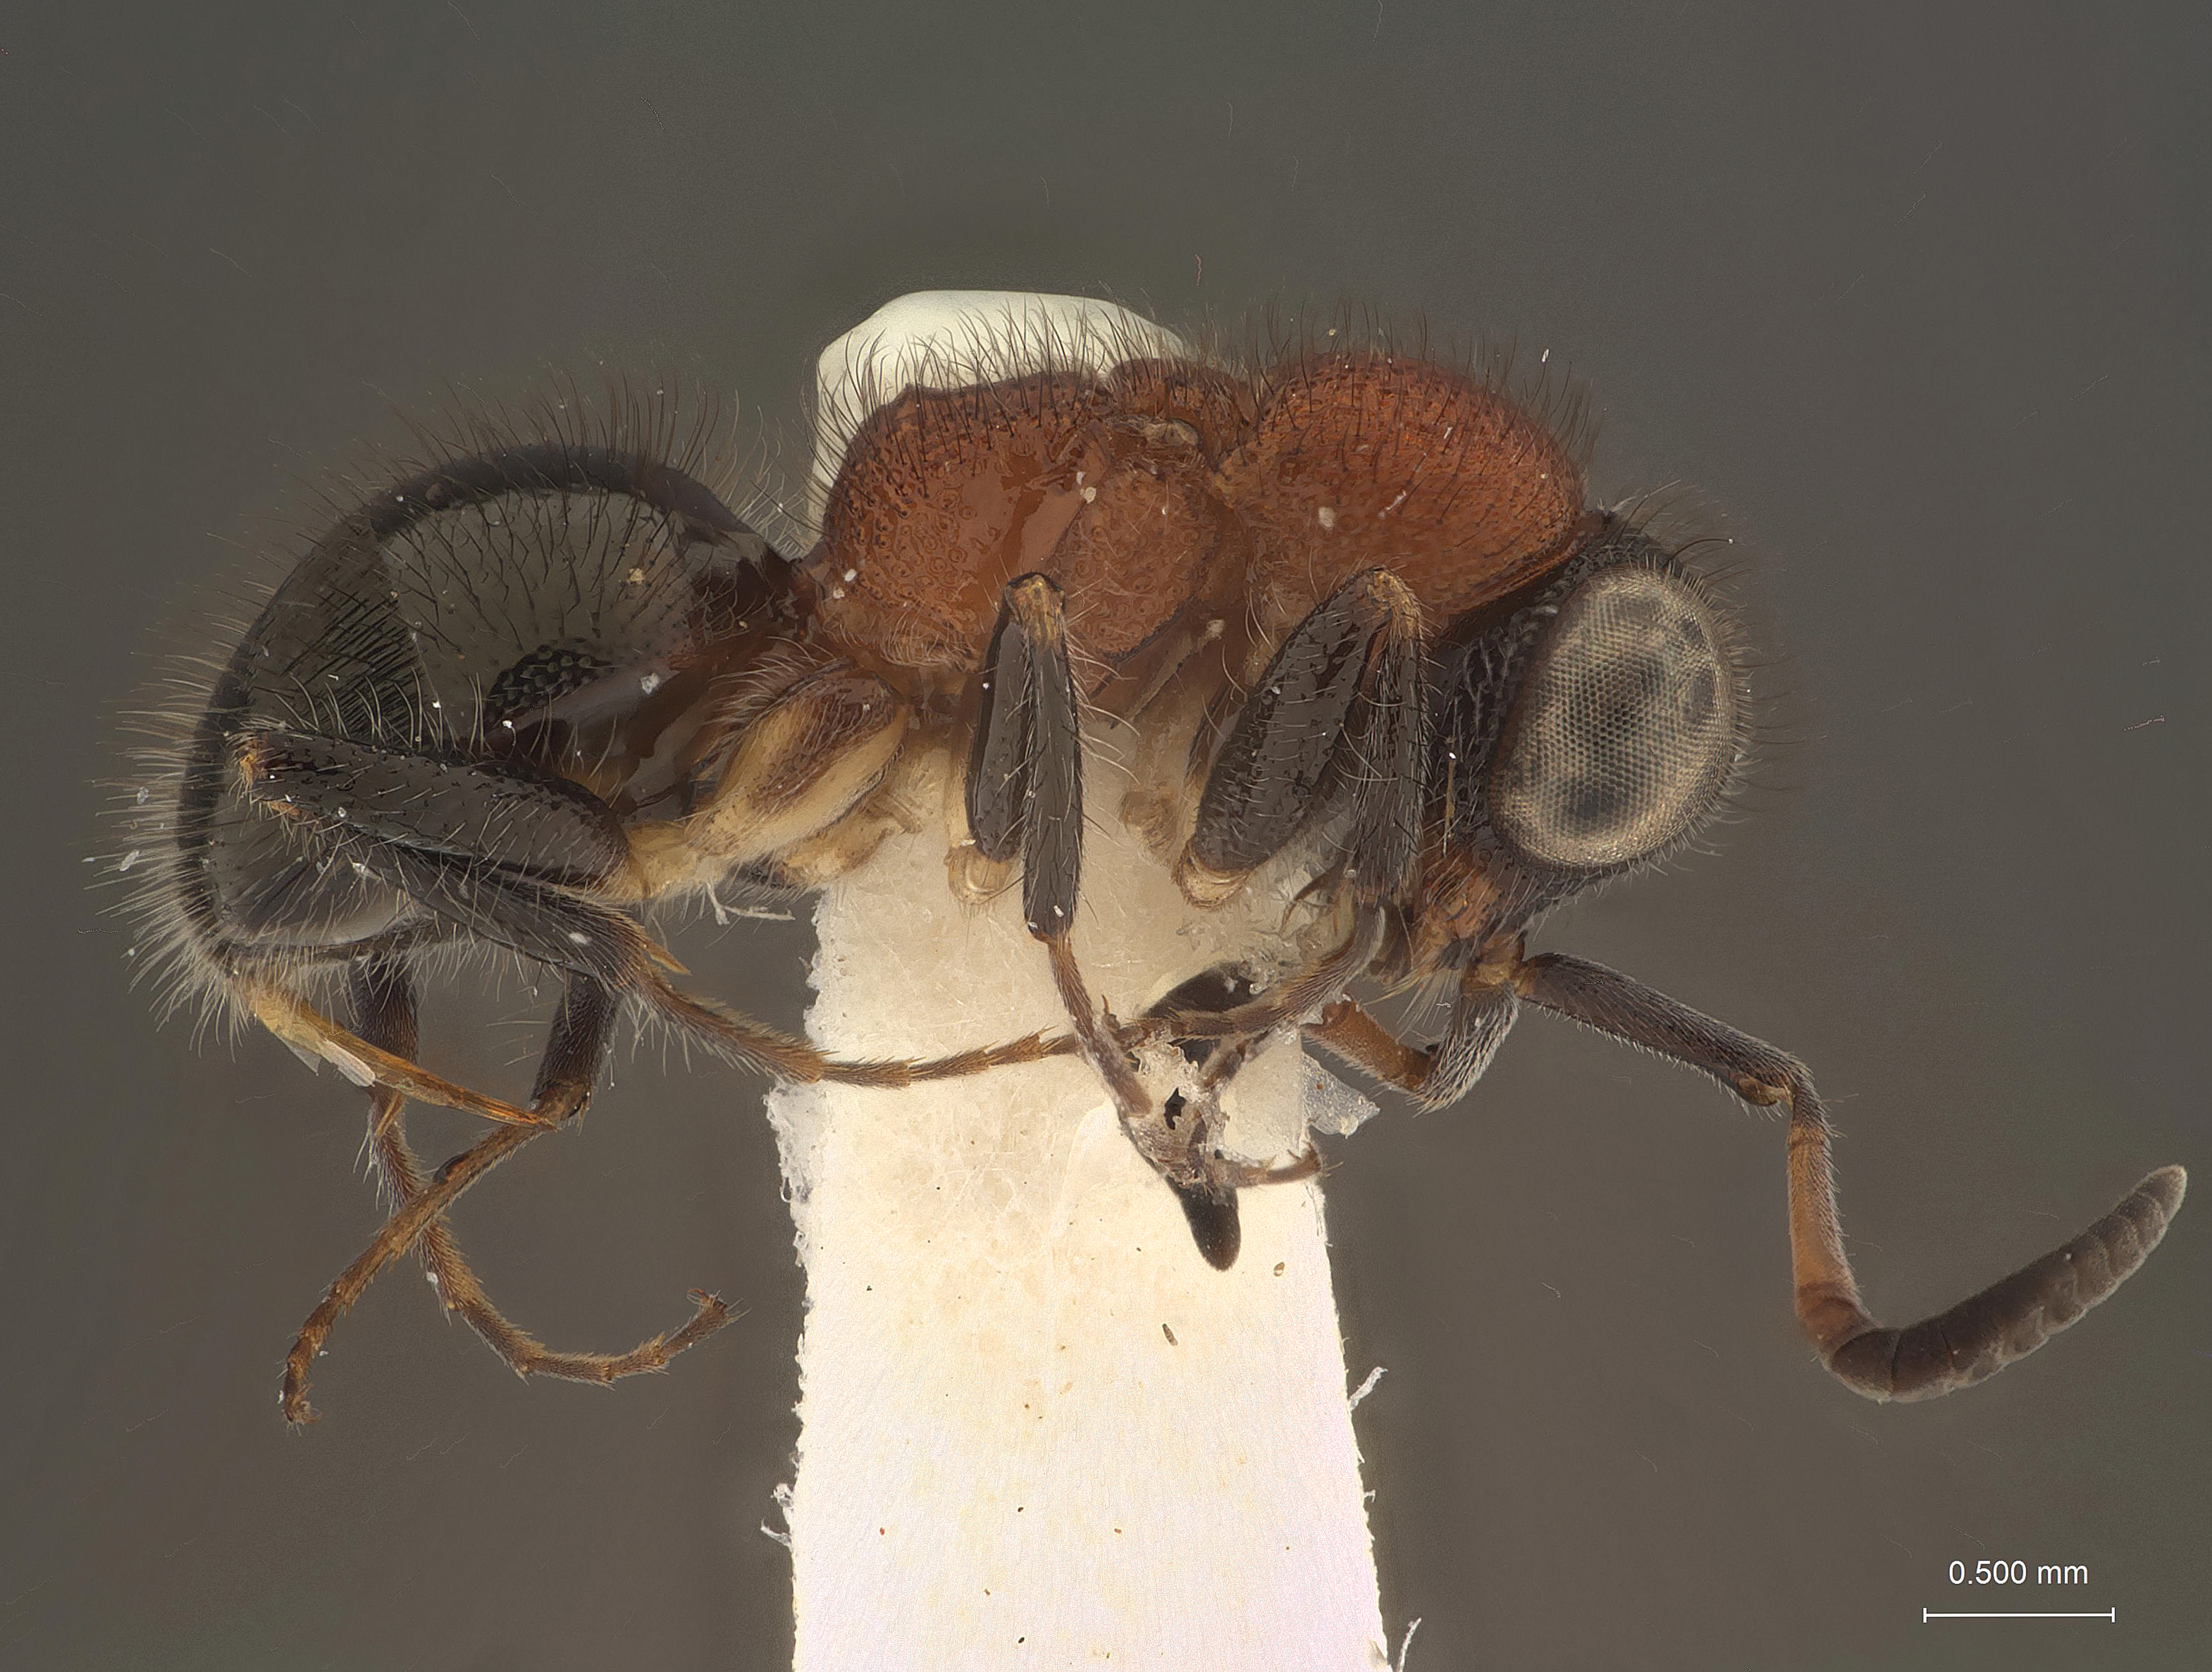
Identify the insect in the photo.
Serendibula karunaratnei
